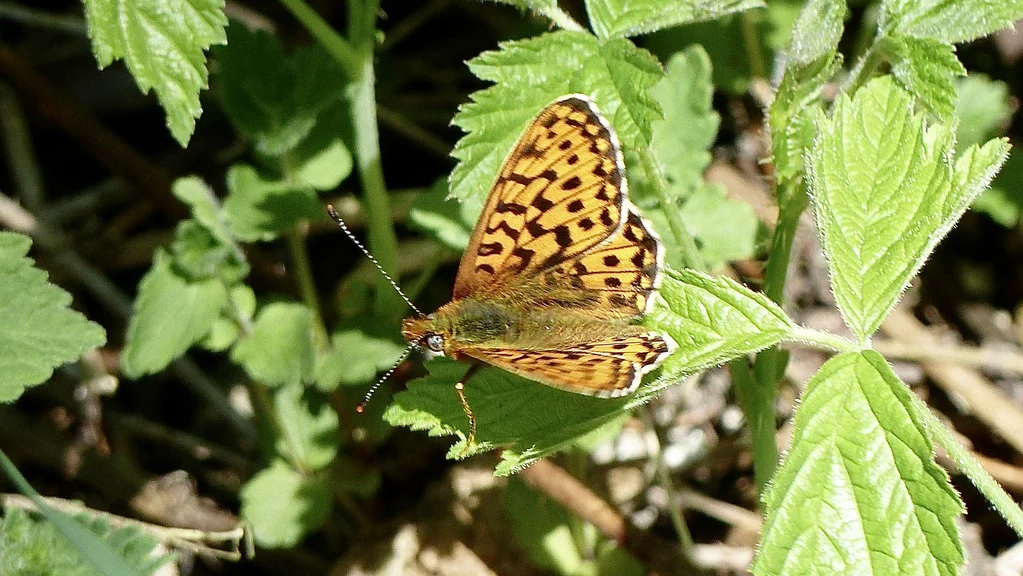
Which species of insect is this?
Boloria euphrosyne (also Clossiana euphrosyne)
